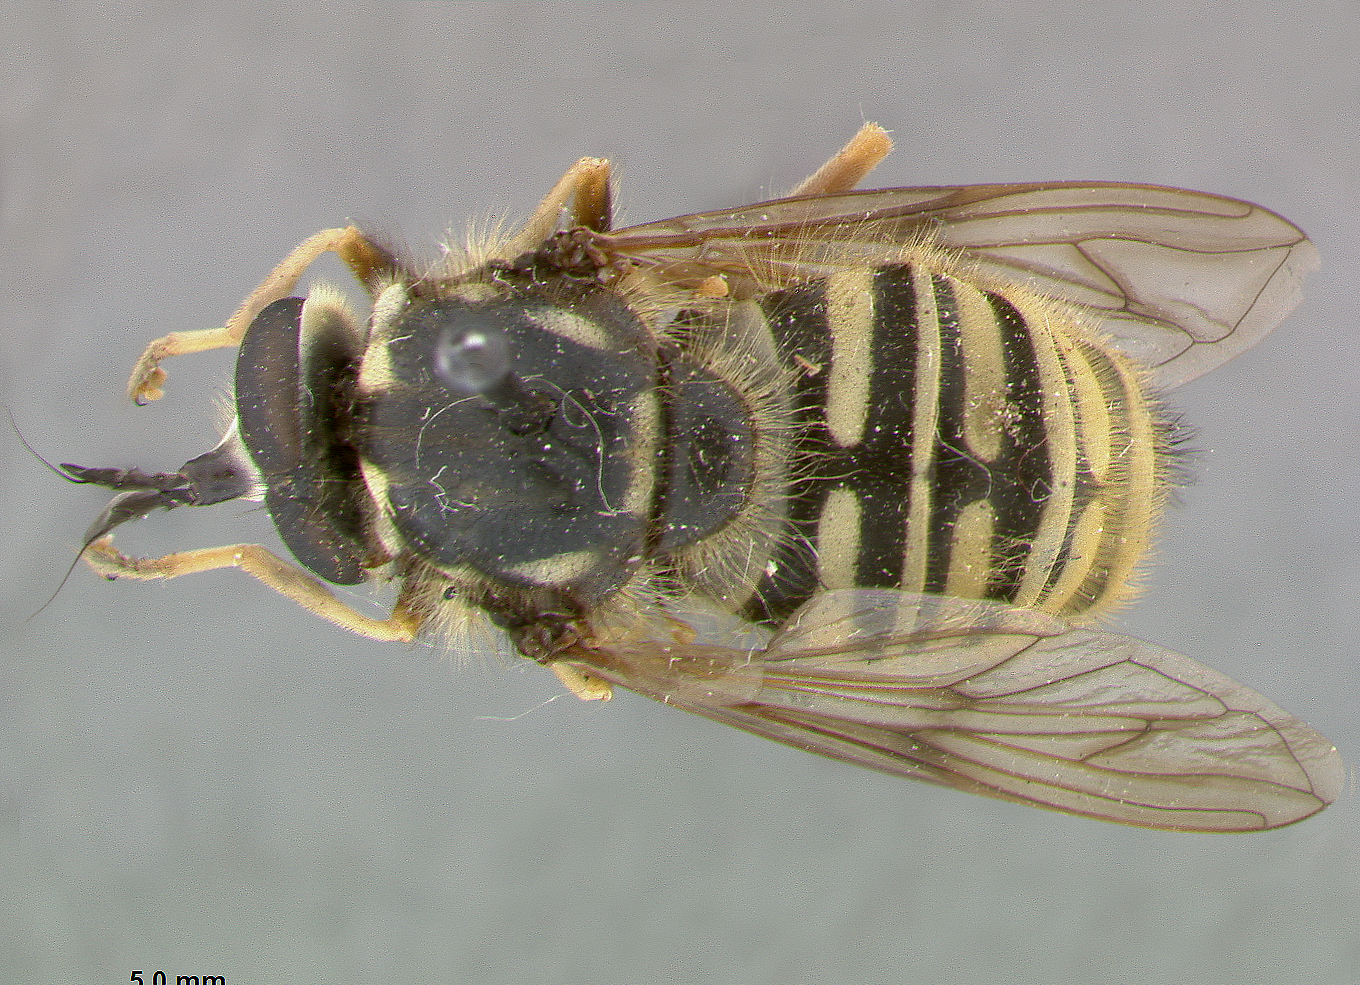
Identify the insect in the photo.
Sphecomyia occidentalis
